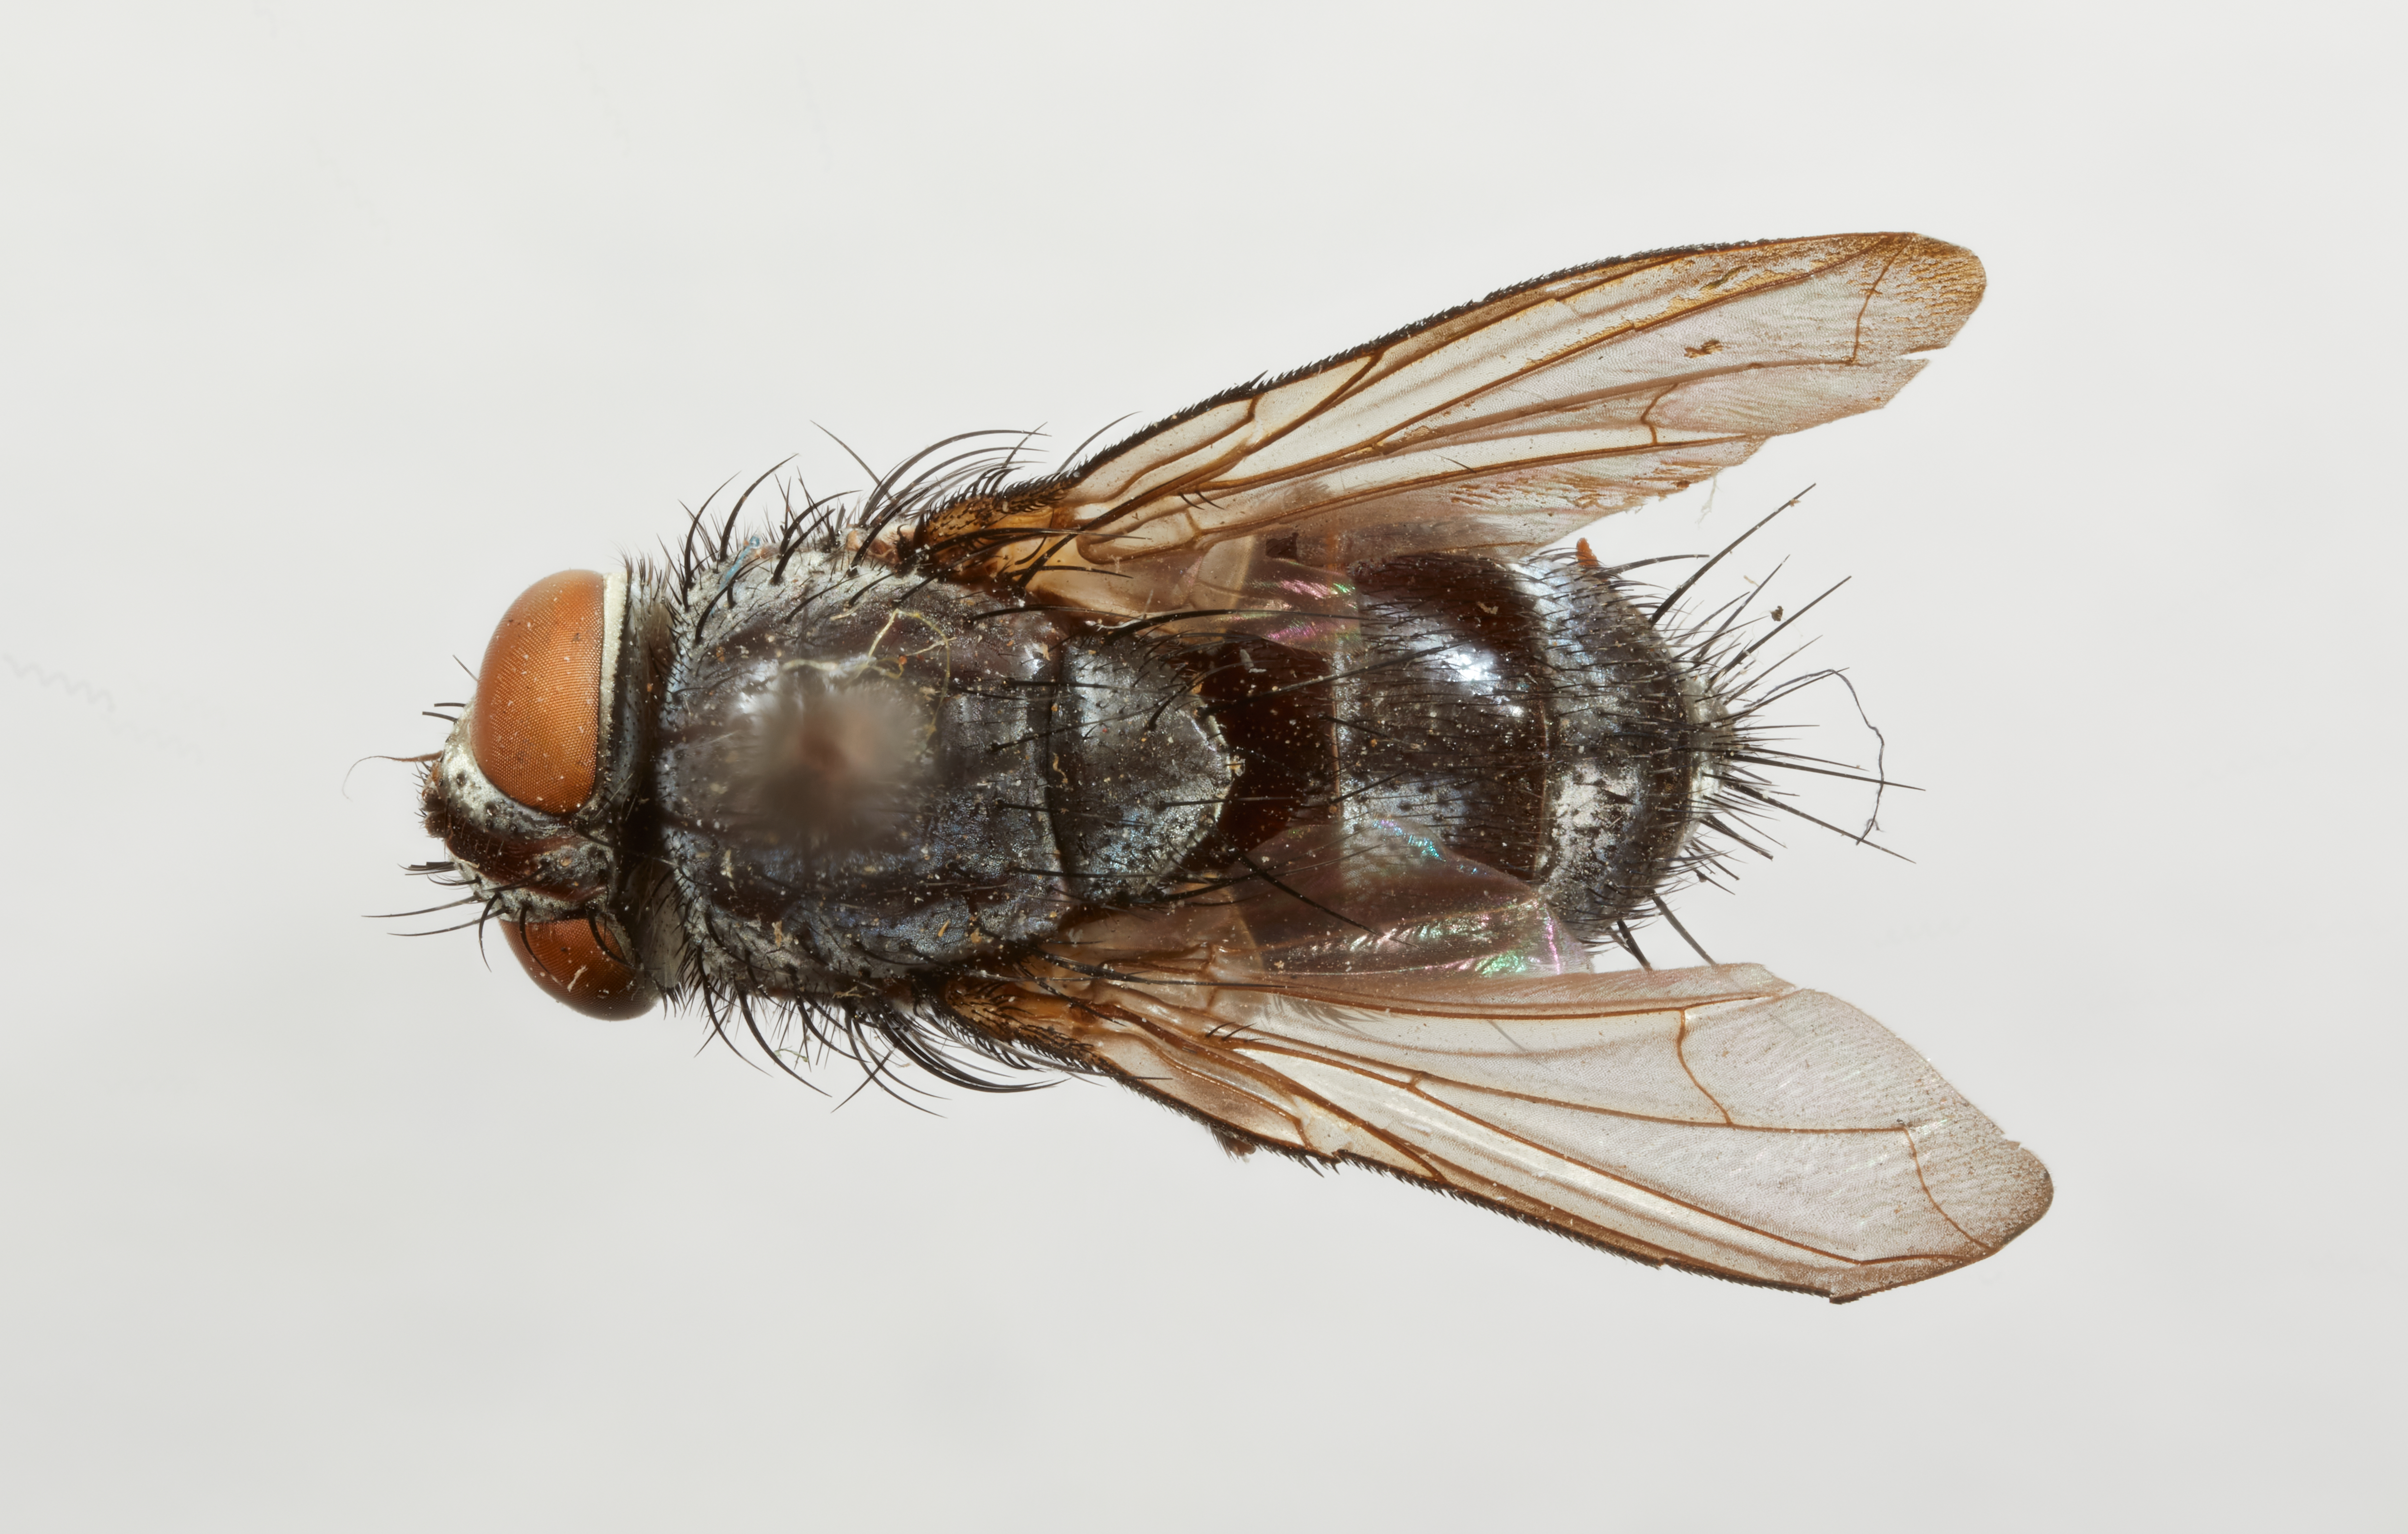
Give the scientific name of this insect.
Euceromasia spinosa
